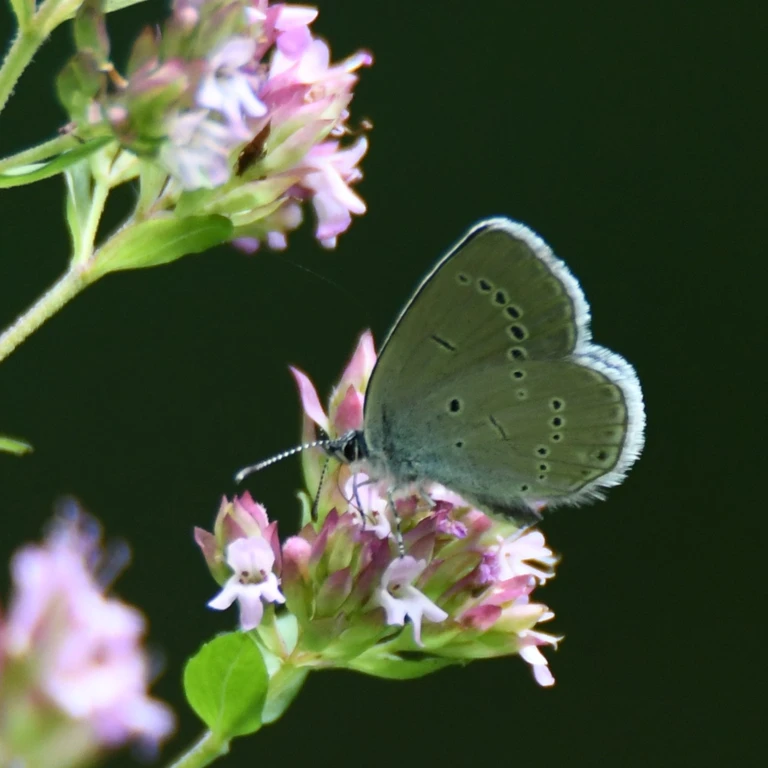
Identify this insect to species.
Cupido minimus
